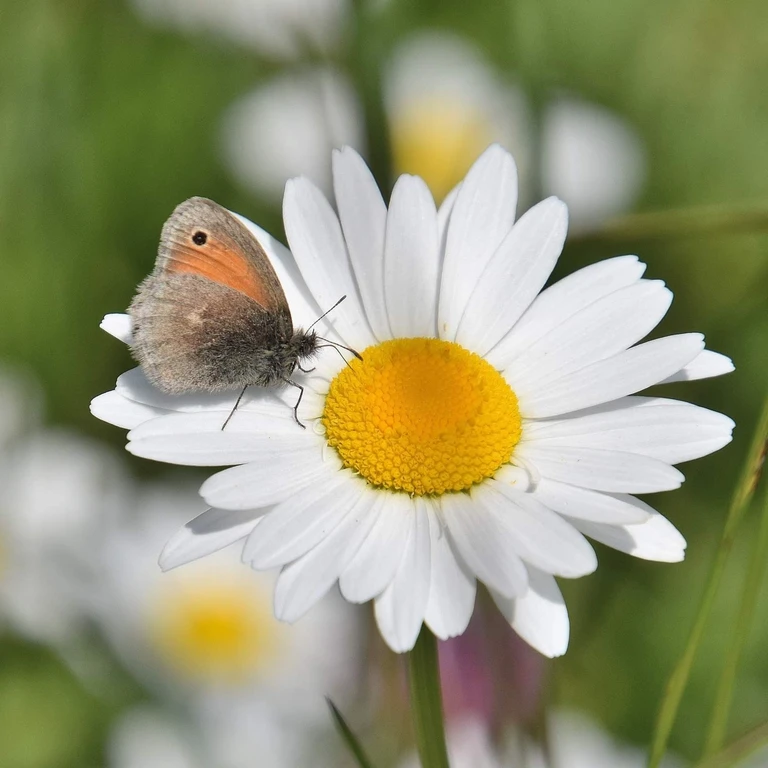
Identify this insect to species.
Coenonympha pamphilus
